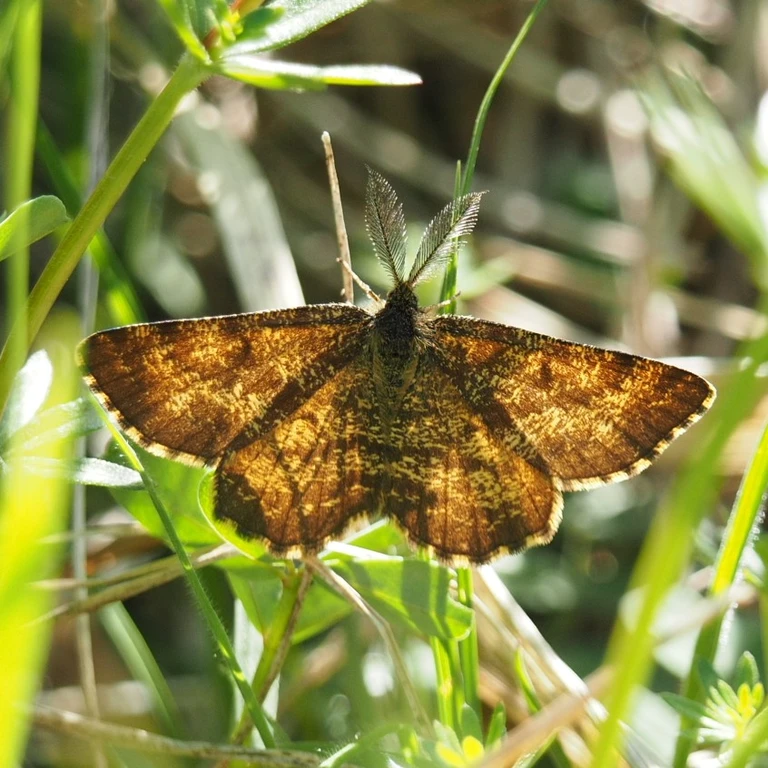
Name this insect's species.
Ematurga atomaria
